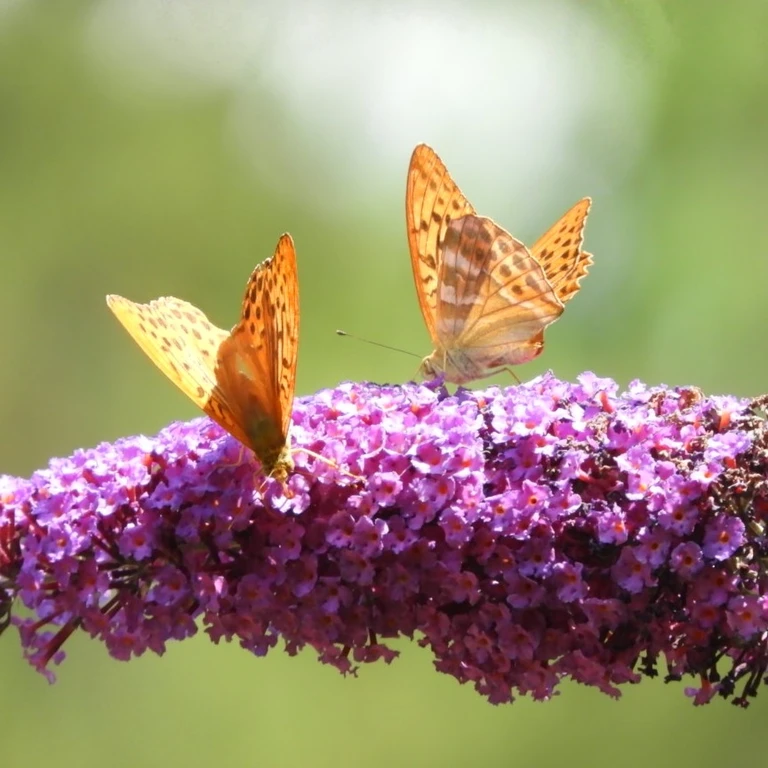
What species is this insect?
Argynnis paphia
